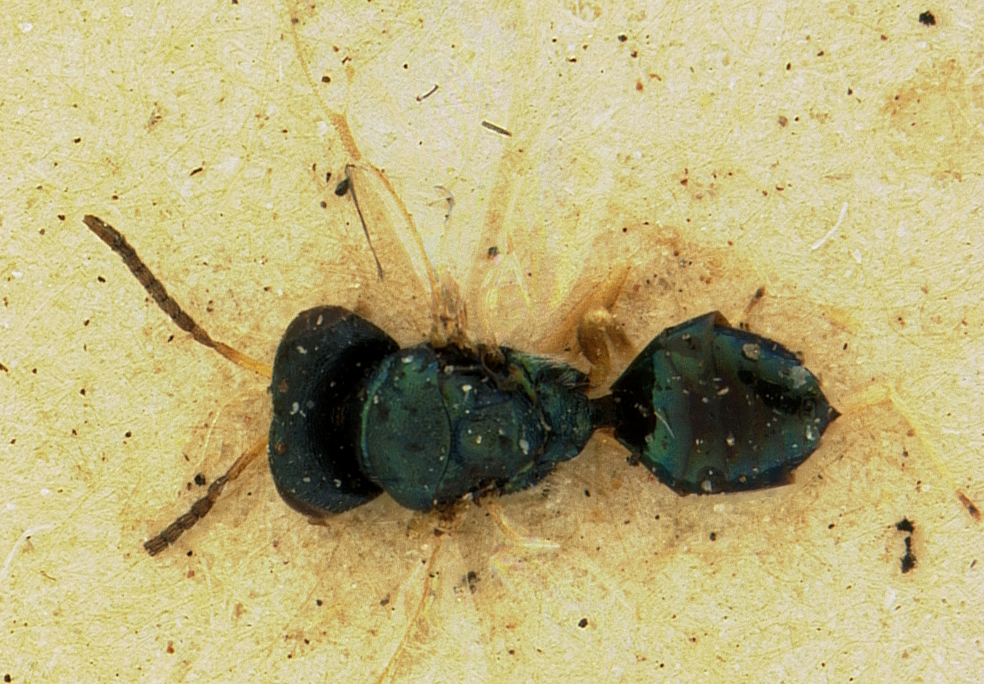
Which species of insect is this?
Pachyneura mitsukurii
